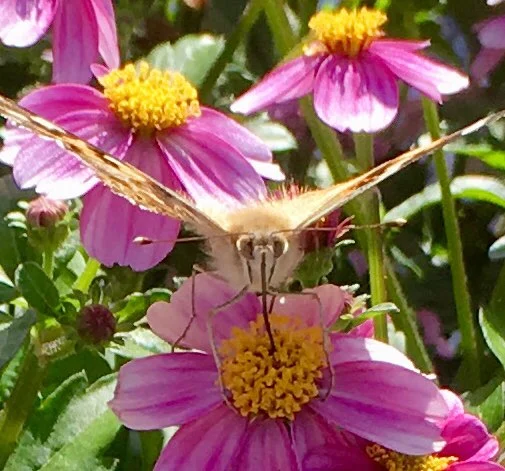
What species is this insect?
Vanessa cardui
